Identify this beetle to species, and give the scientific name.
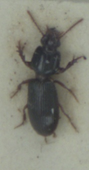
Clivina fossor
